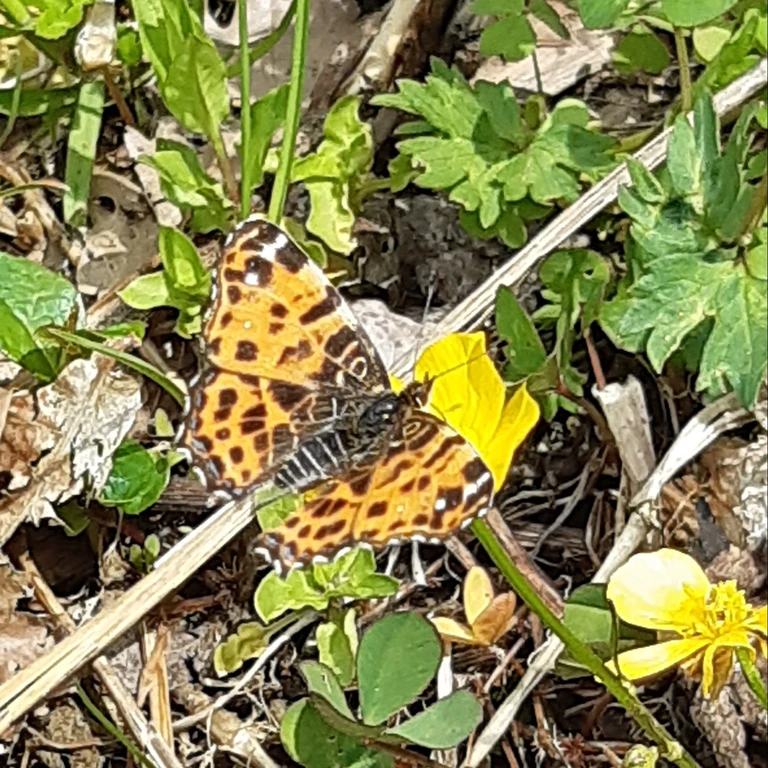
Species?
Araschnia levana
